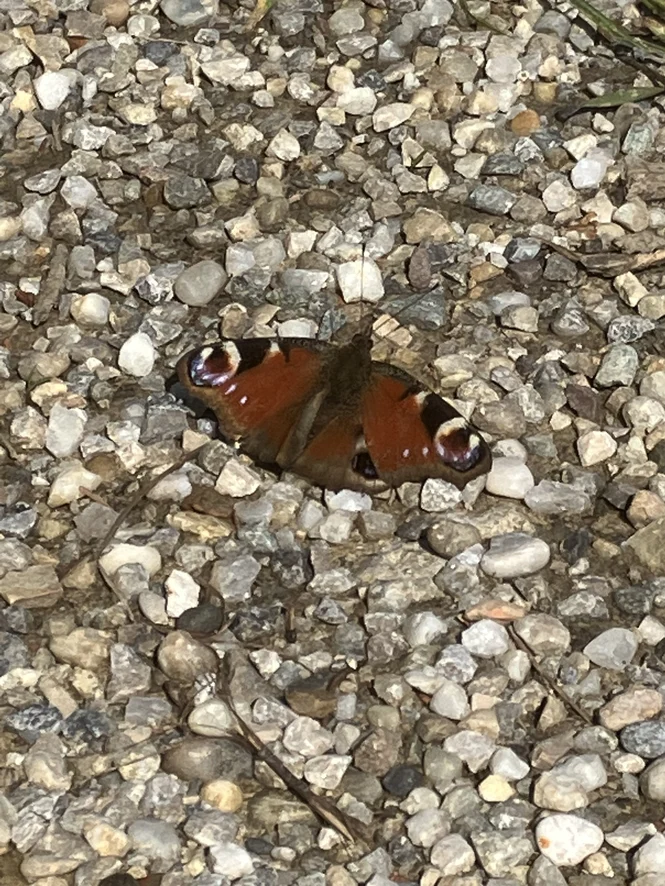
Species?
Aglais io
